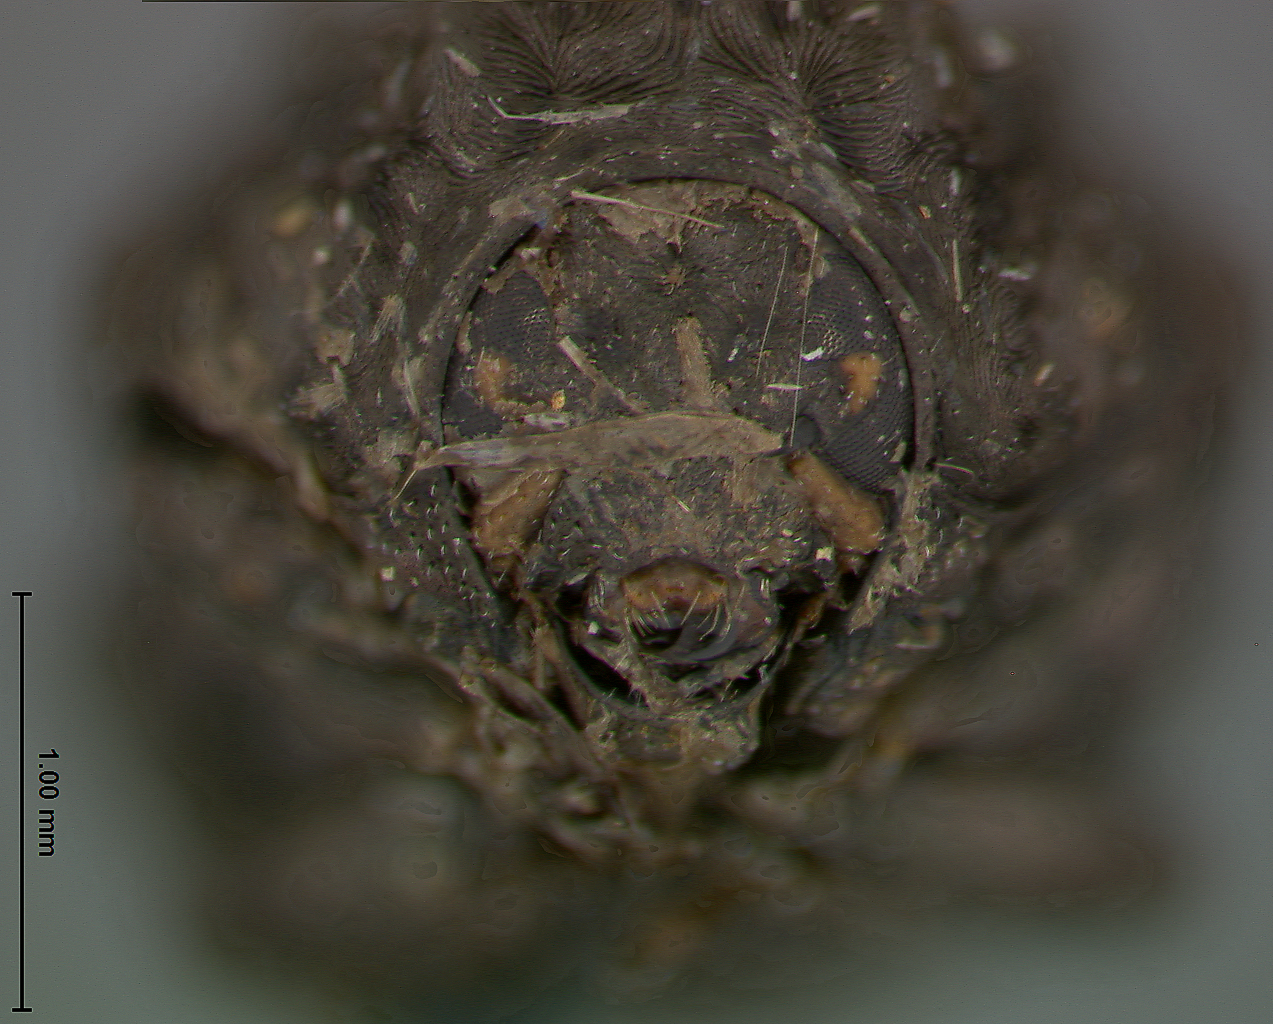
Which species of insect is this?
Neochlamisus bimaculatus
